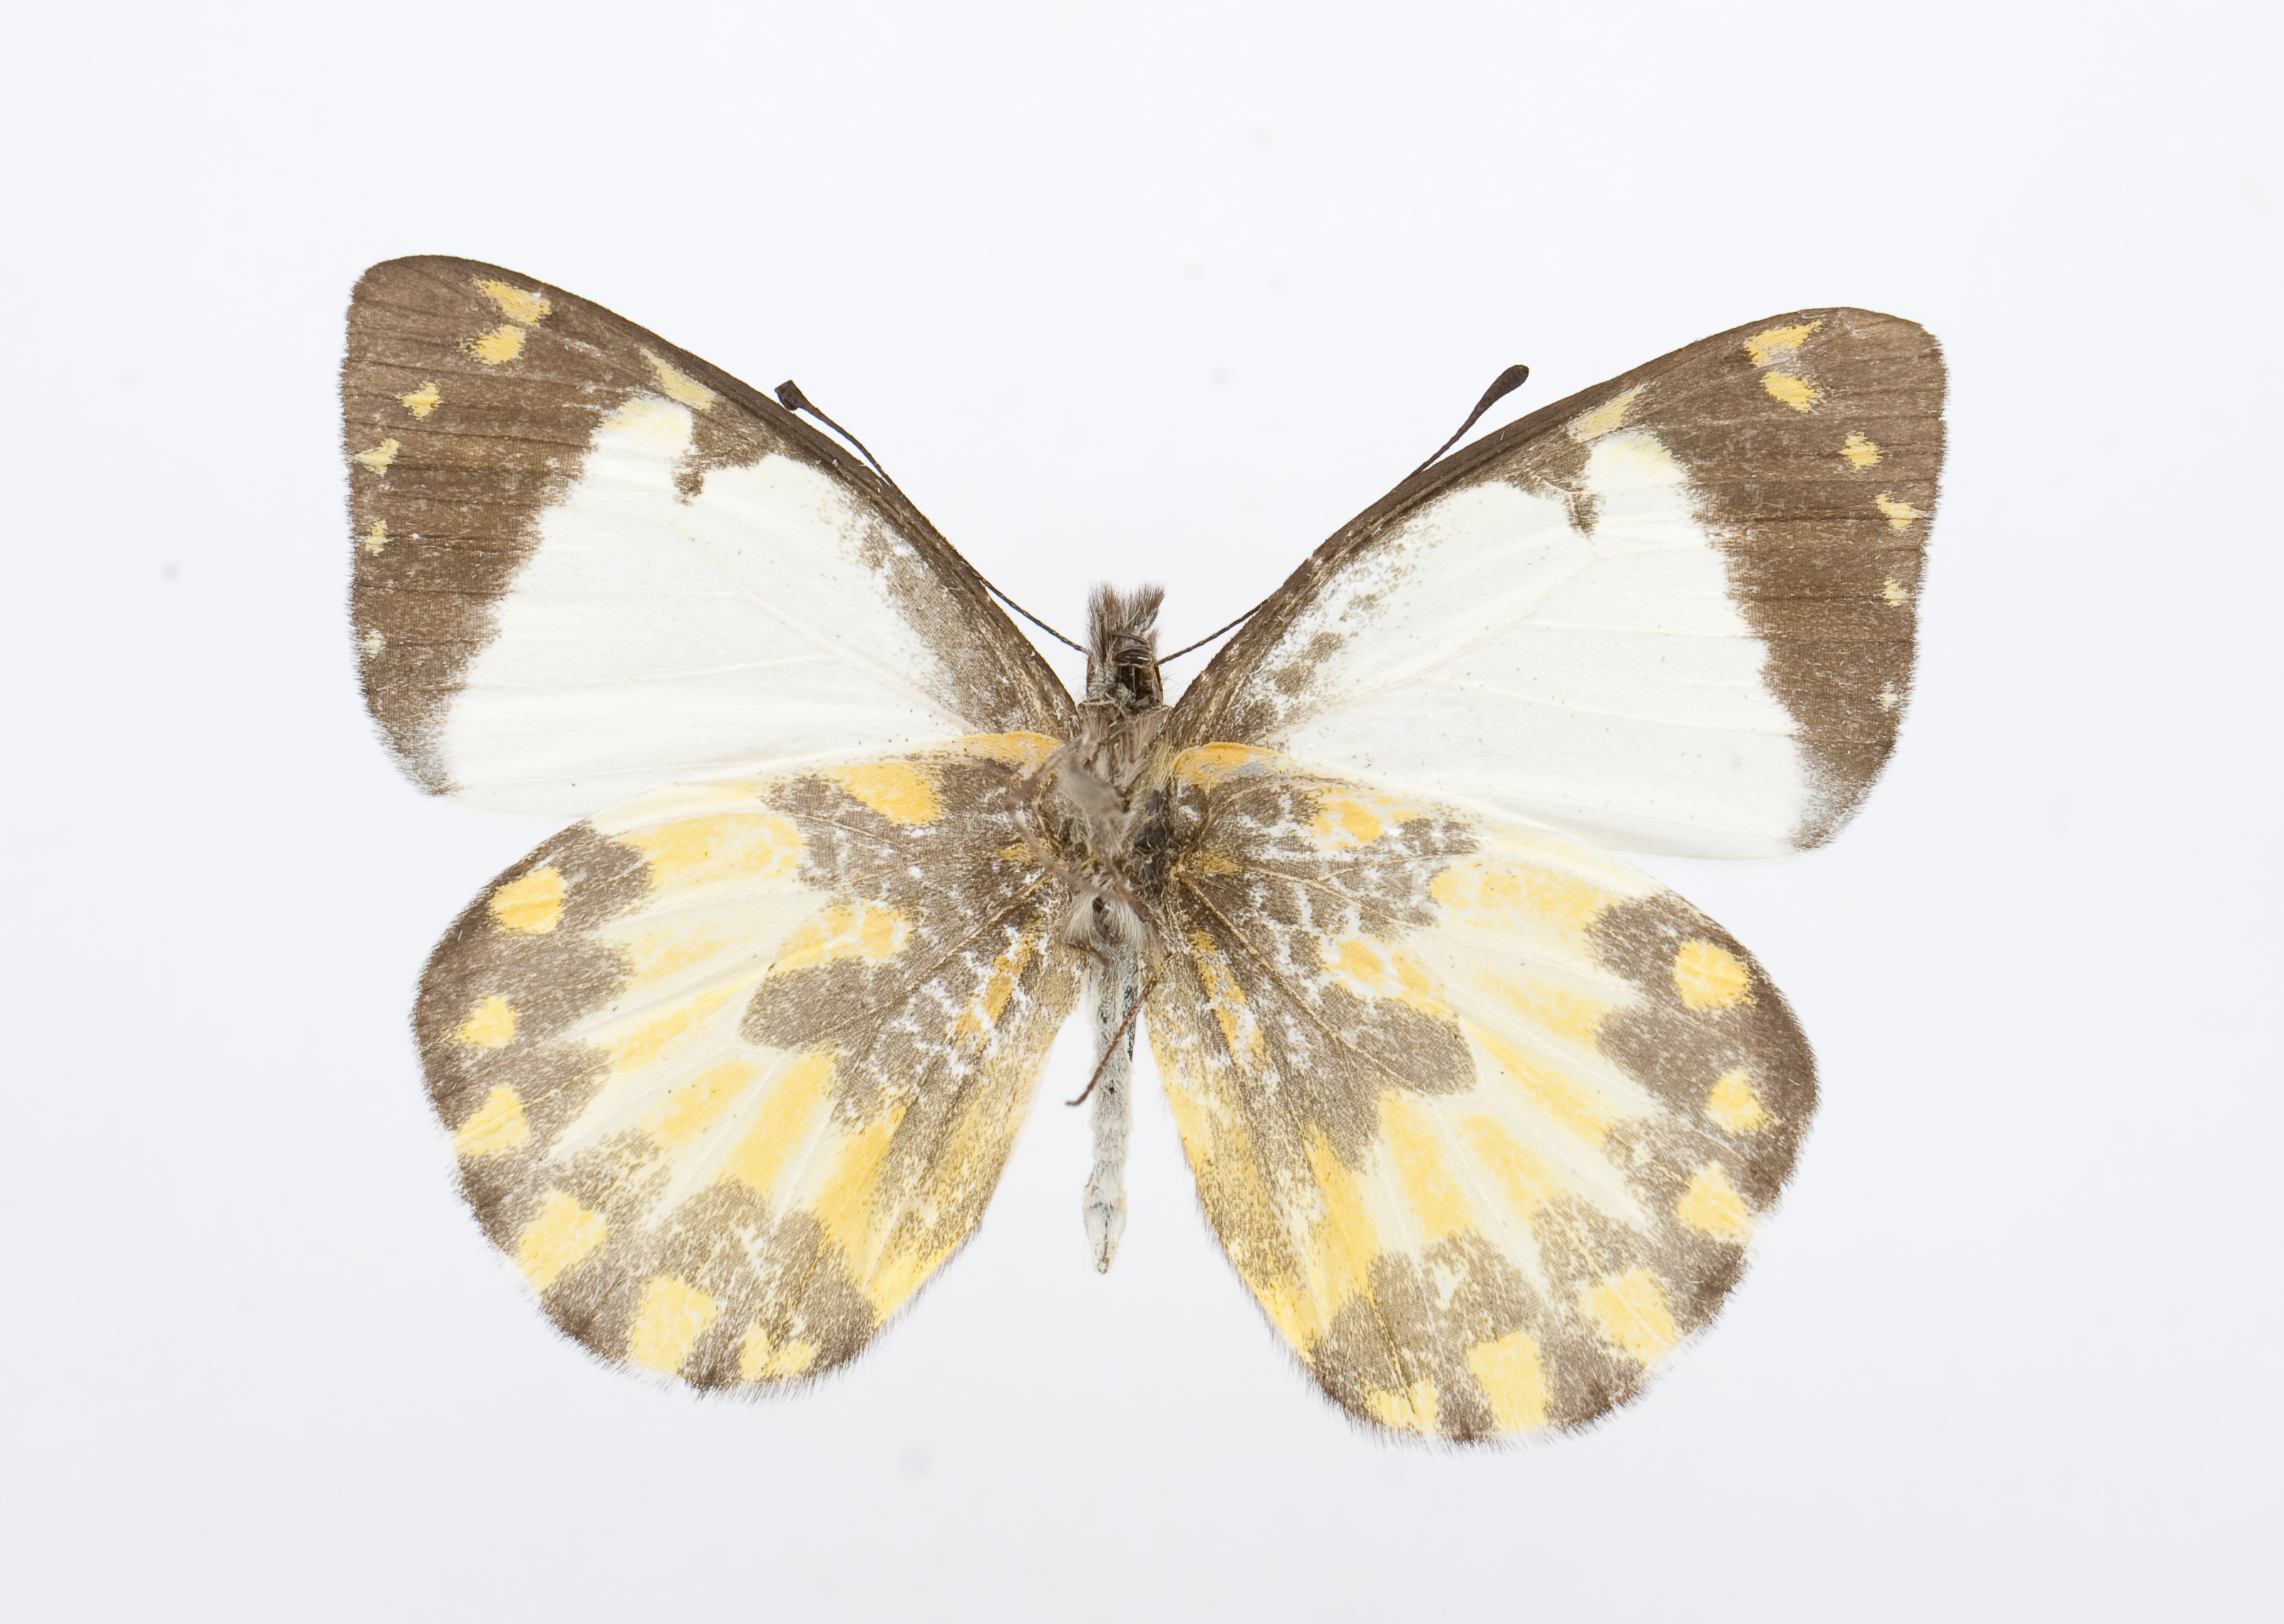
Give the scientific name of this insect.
Delias yabensis
